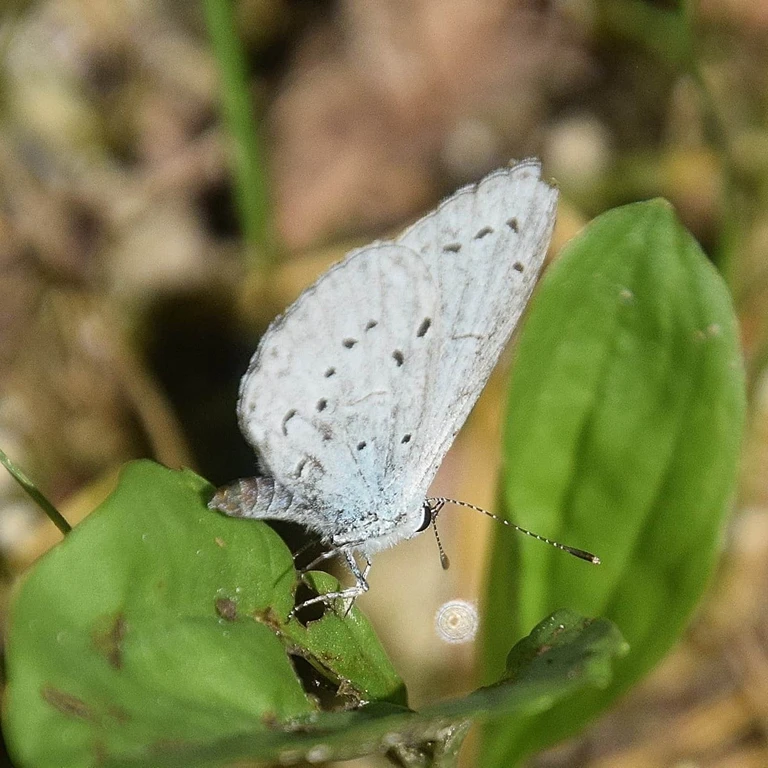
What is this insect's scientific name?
Celastrina argiolus
